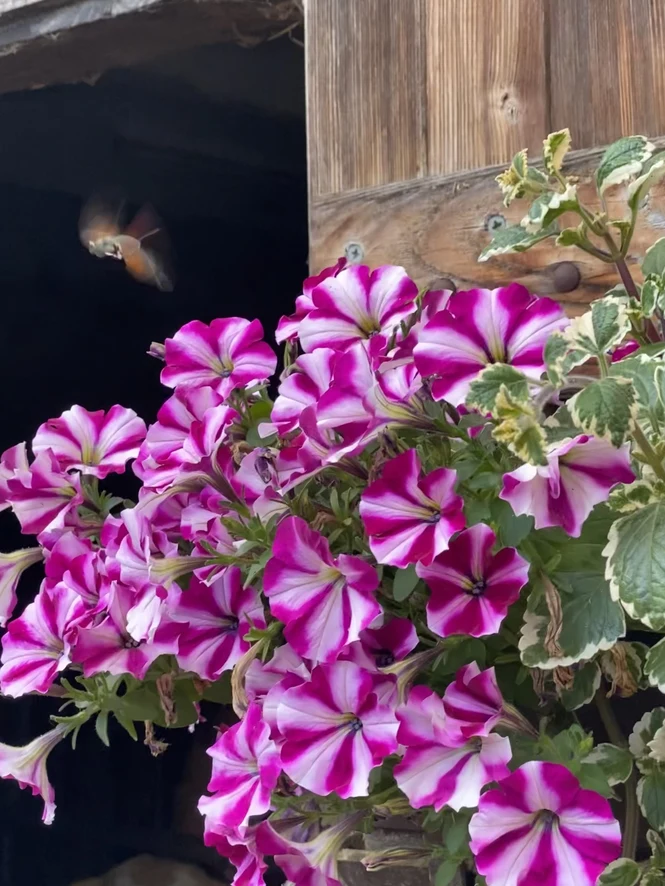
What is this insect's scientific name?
Macroglossum stellatarum
